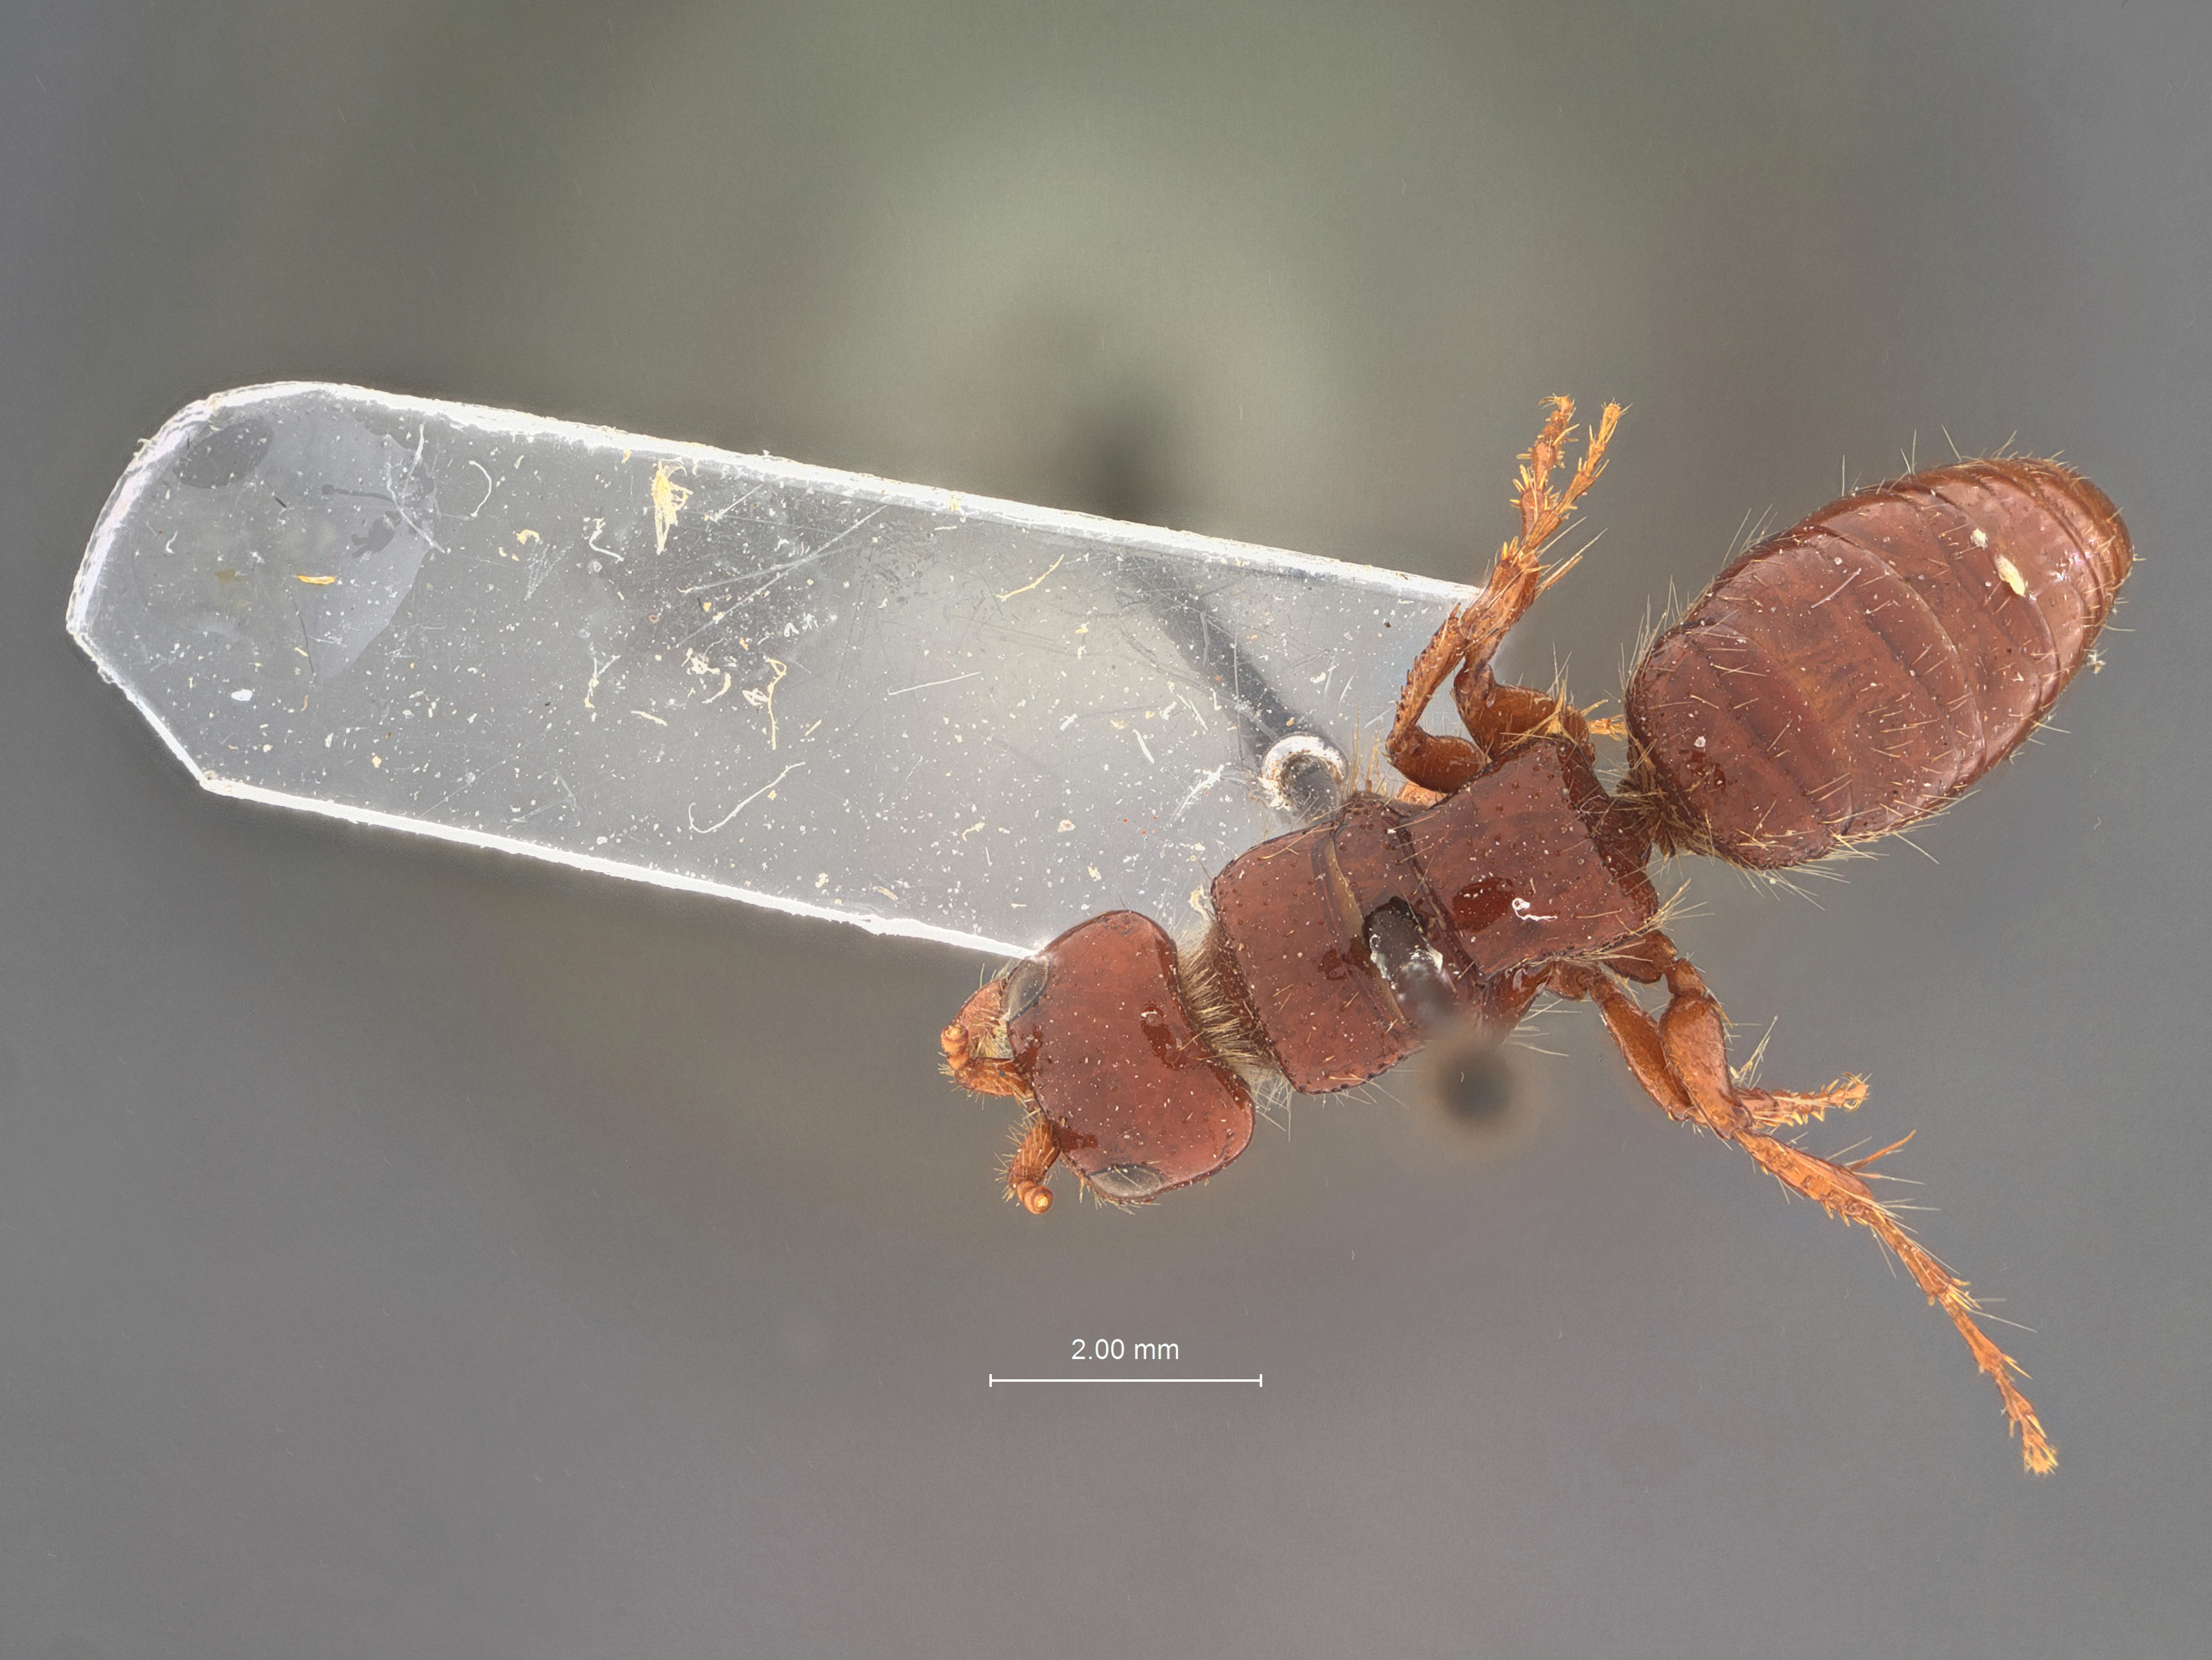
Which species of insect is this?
Aglyptacros paxillatus
